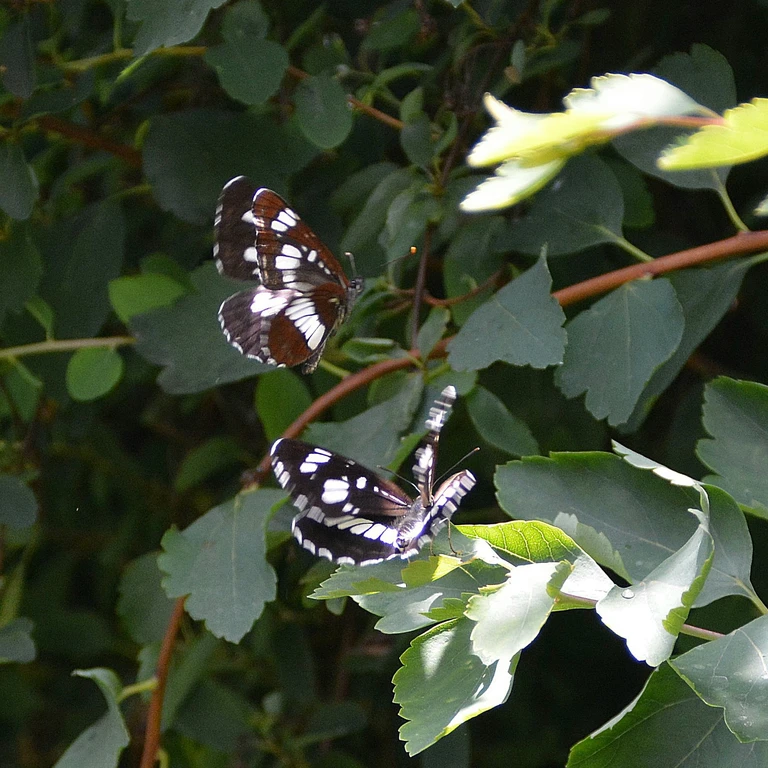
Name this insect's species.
Neptis rivularis
